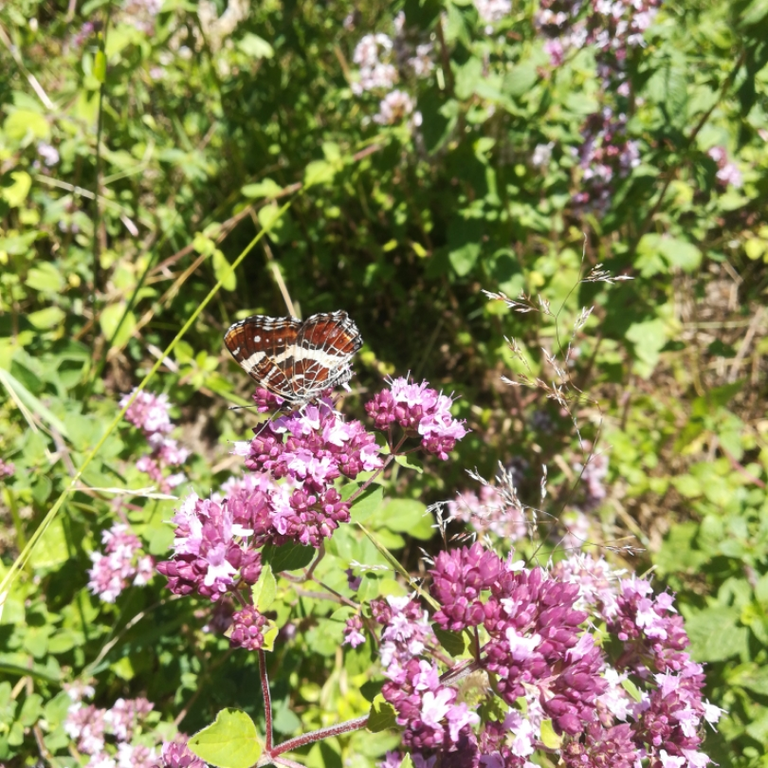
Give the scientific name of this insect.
Araschnia levana
